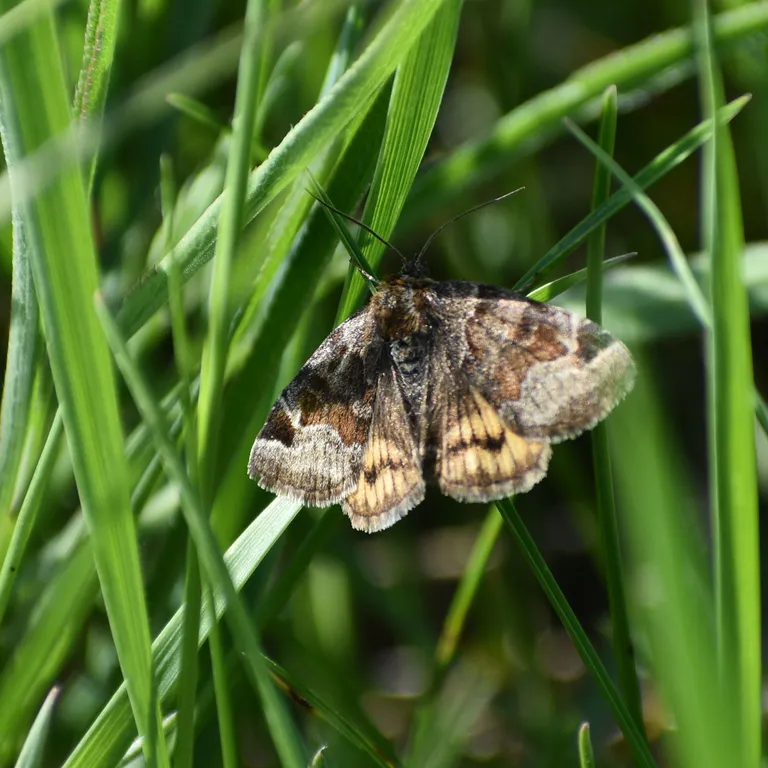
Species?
Euclidia glyphica
